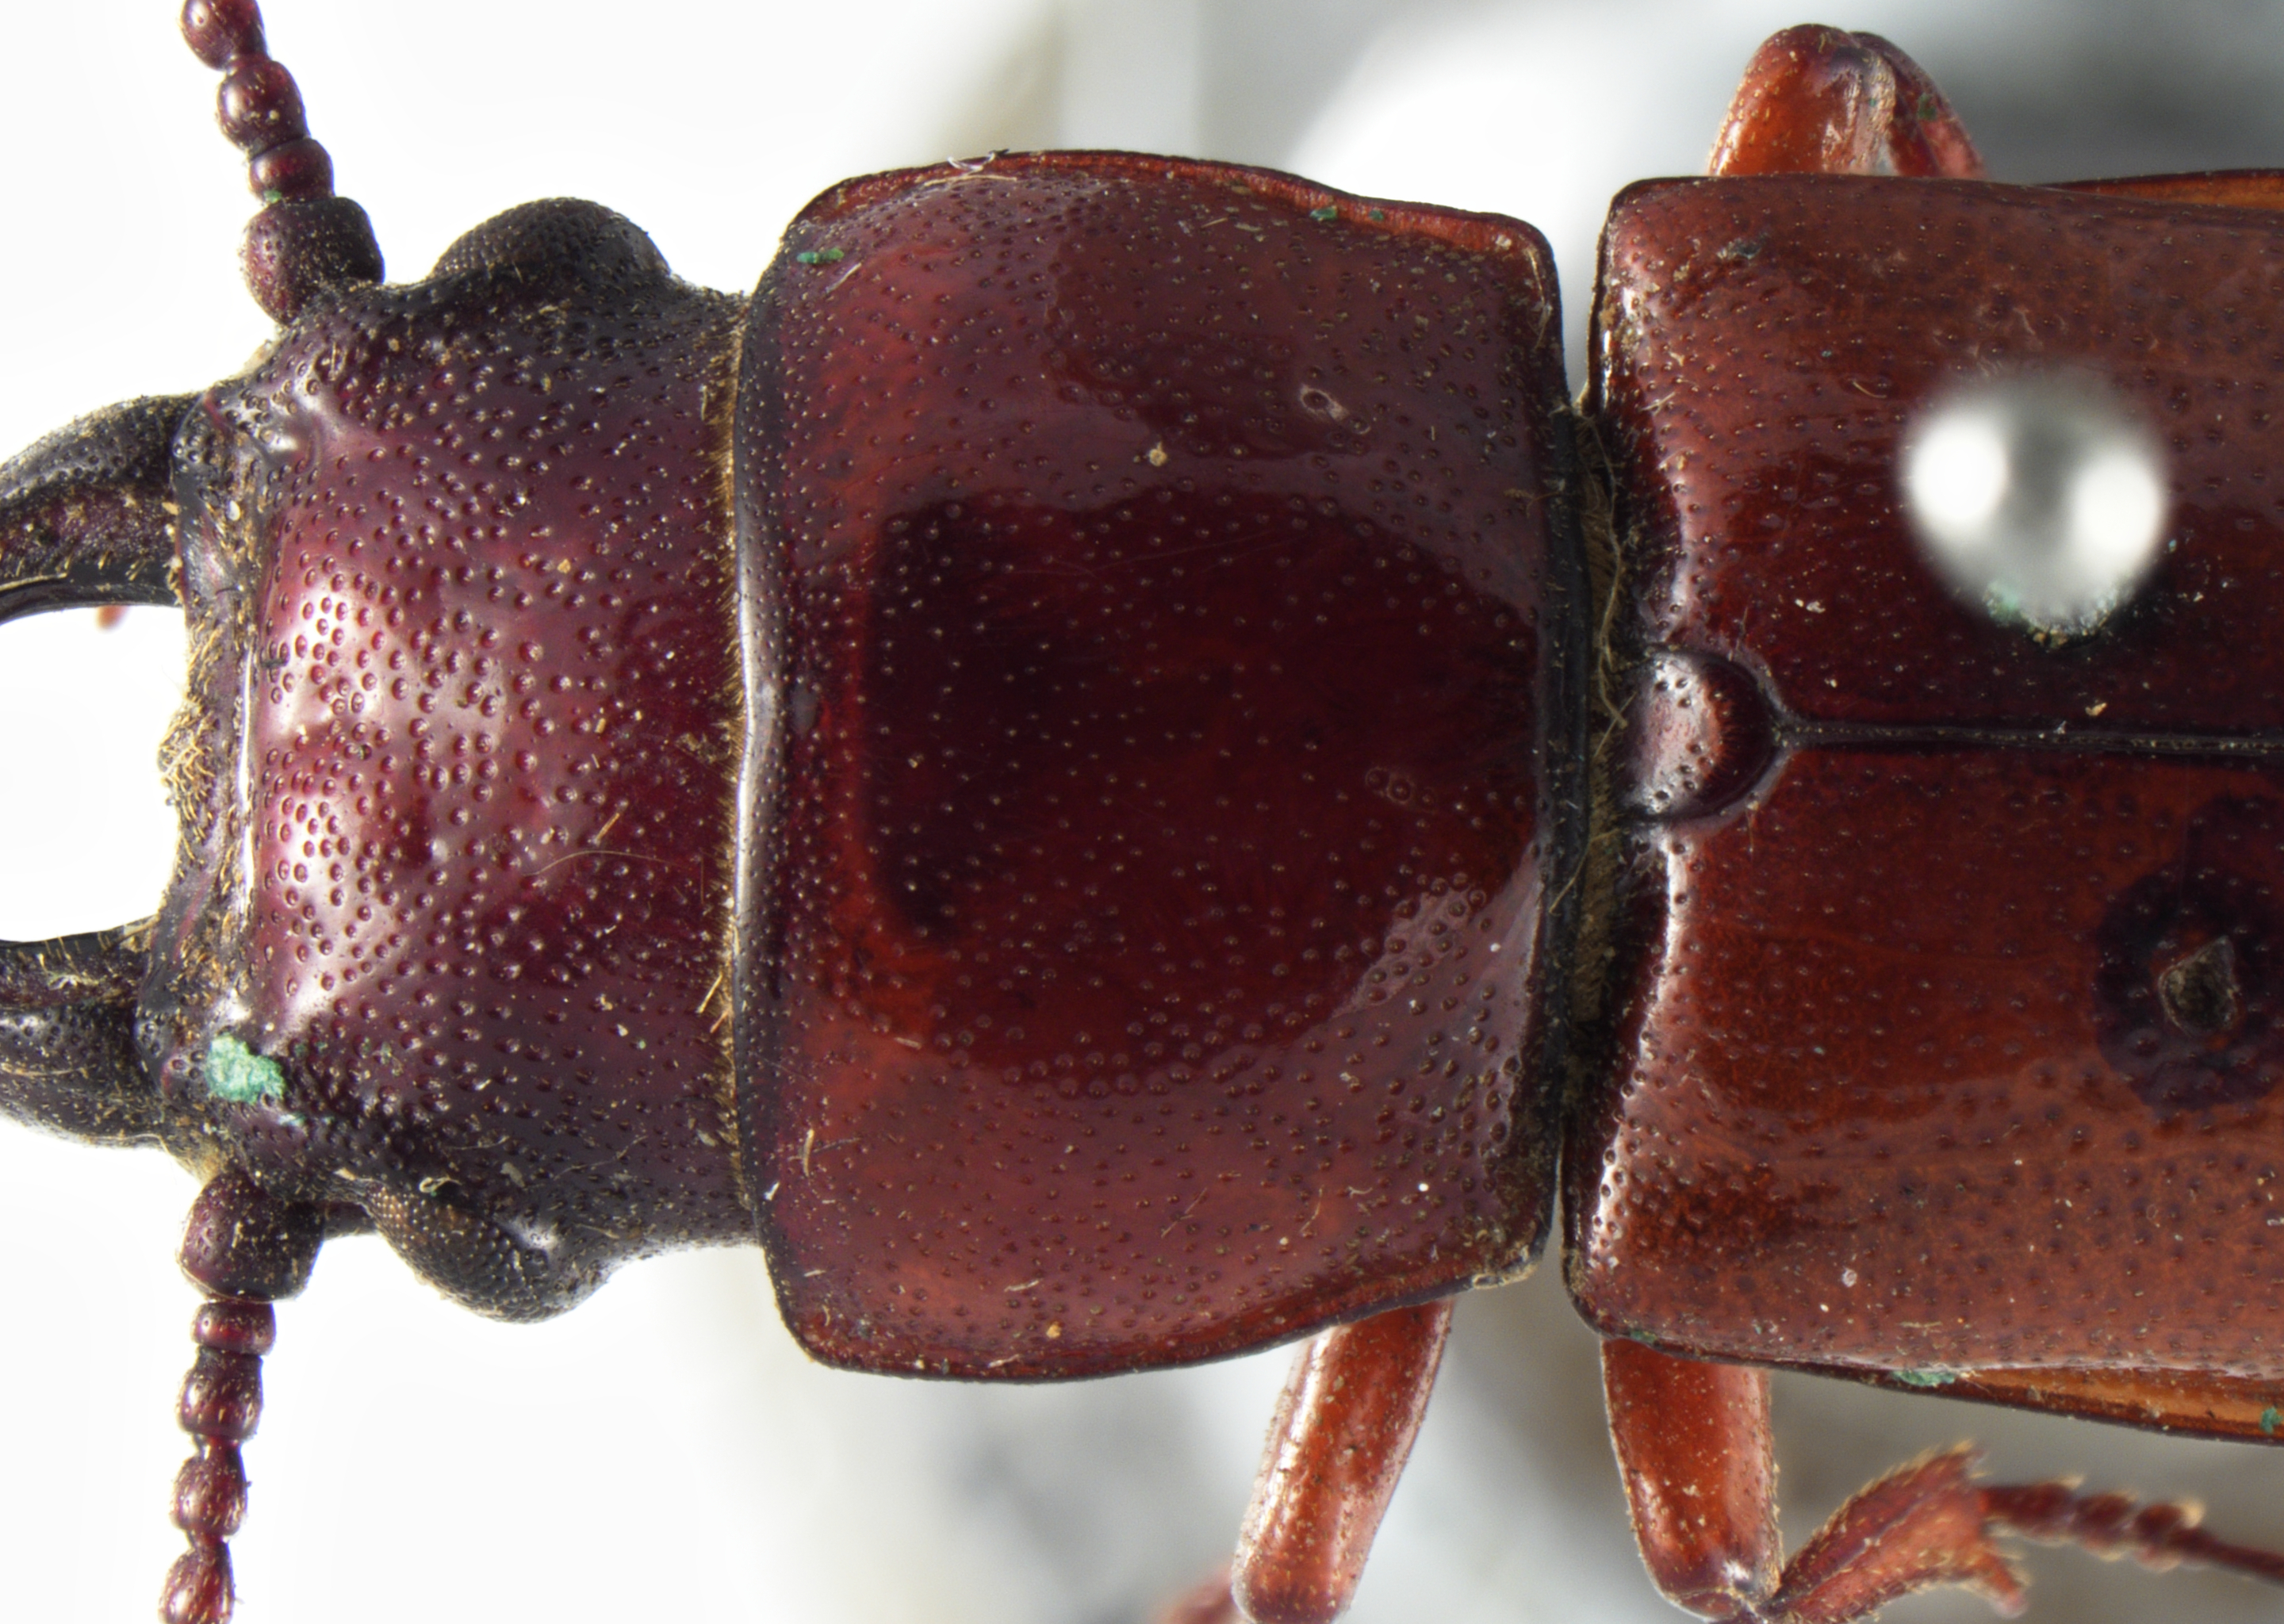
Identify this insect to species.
Parandra gravidula (also Neandra brunnea)
